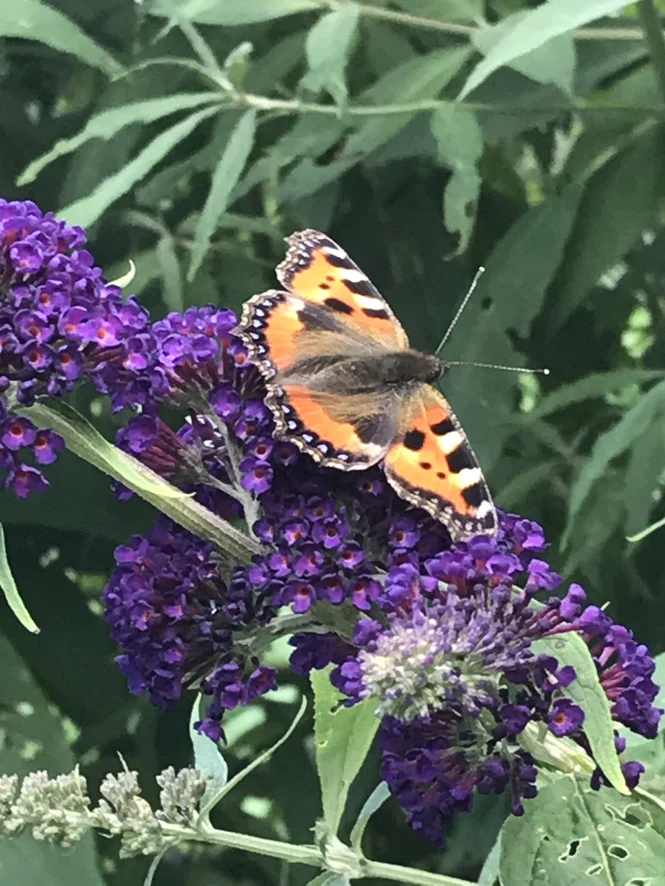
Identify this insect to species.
Aglais urticae
